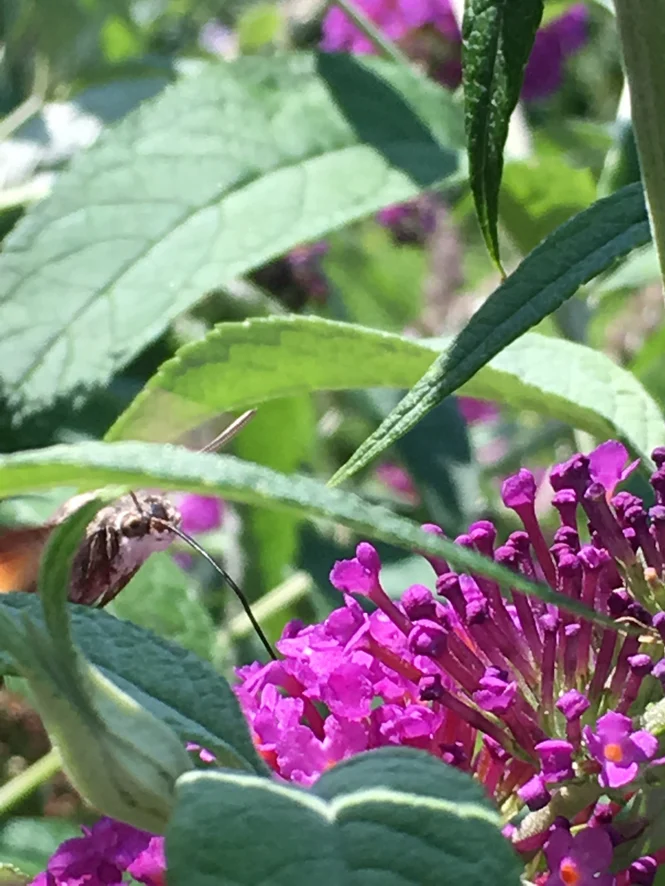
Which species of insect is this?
Macroglossum stellatarum
